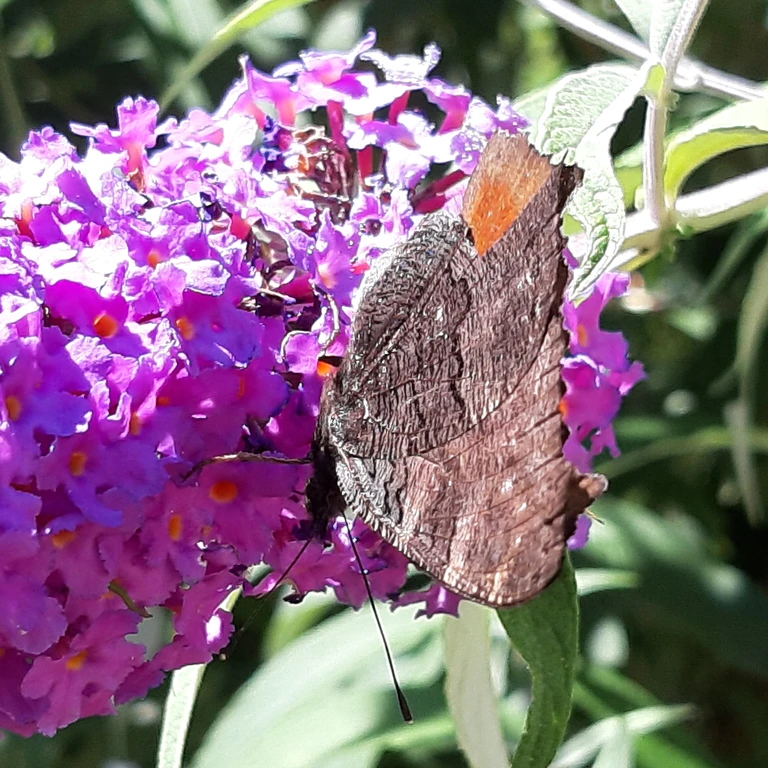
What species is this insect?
Aglais io
